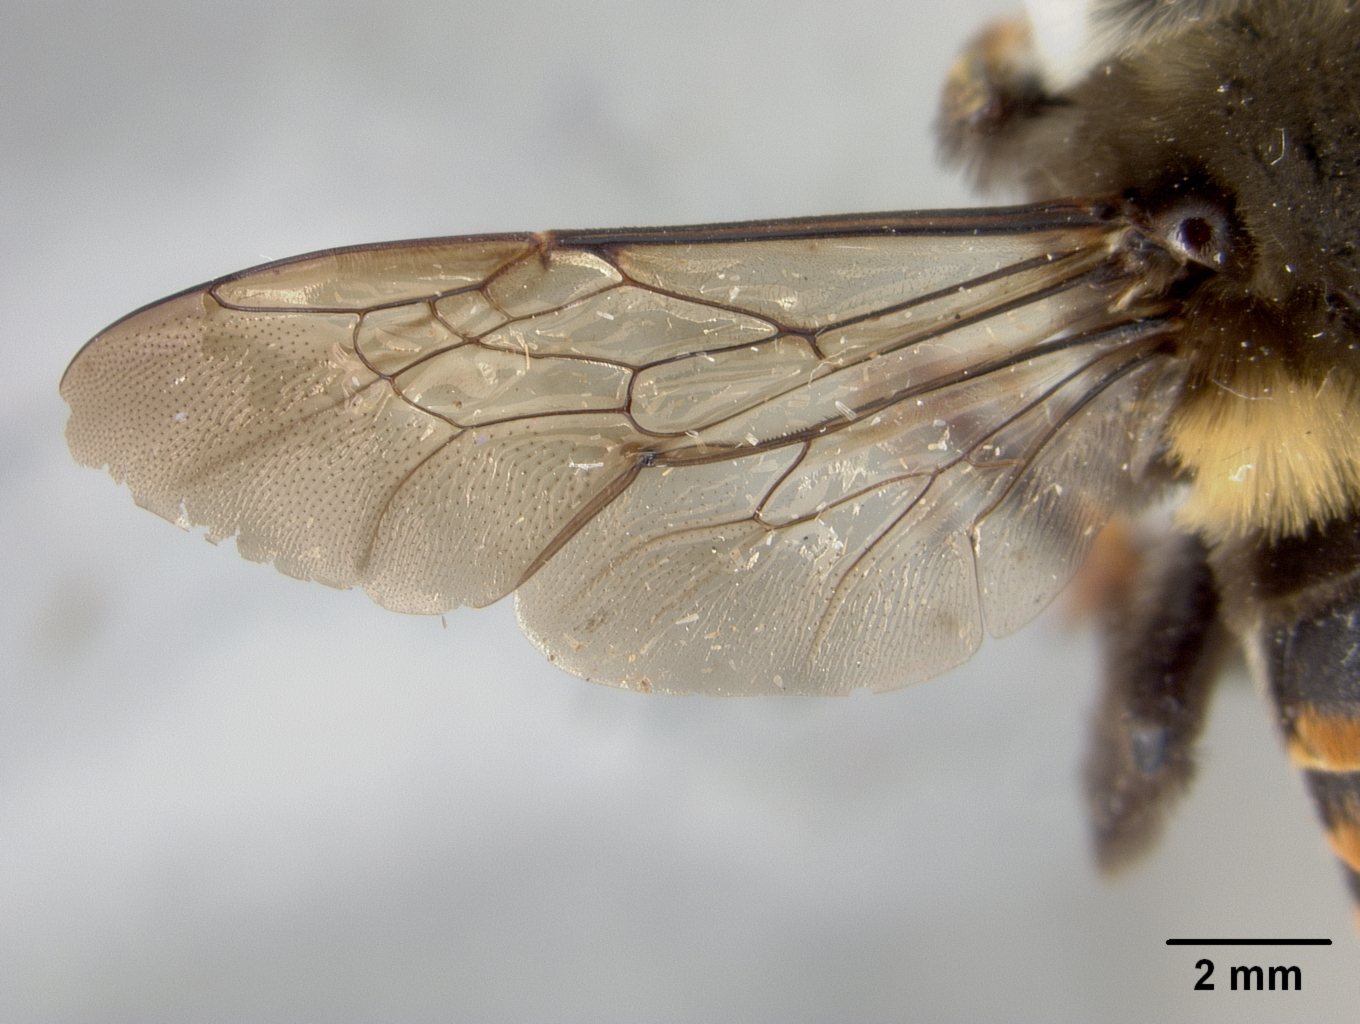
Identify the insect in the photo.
Pachymelus mediocinctus
